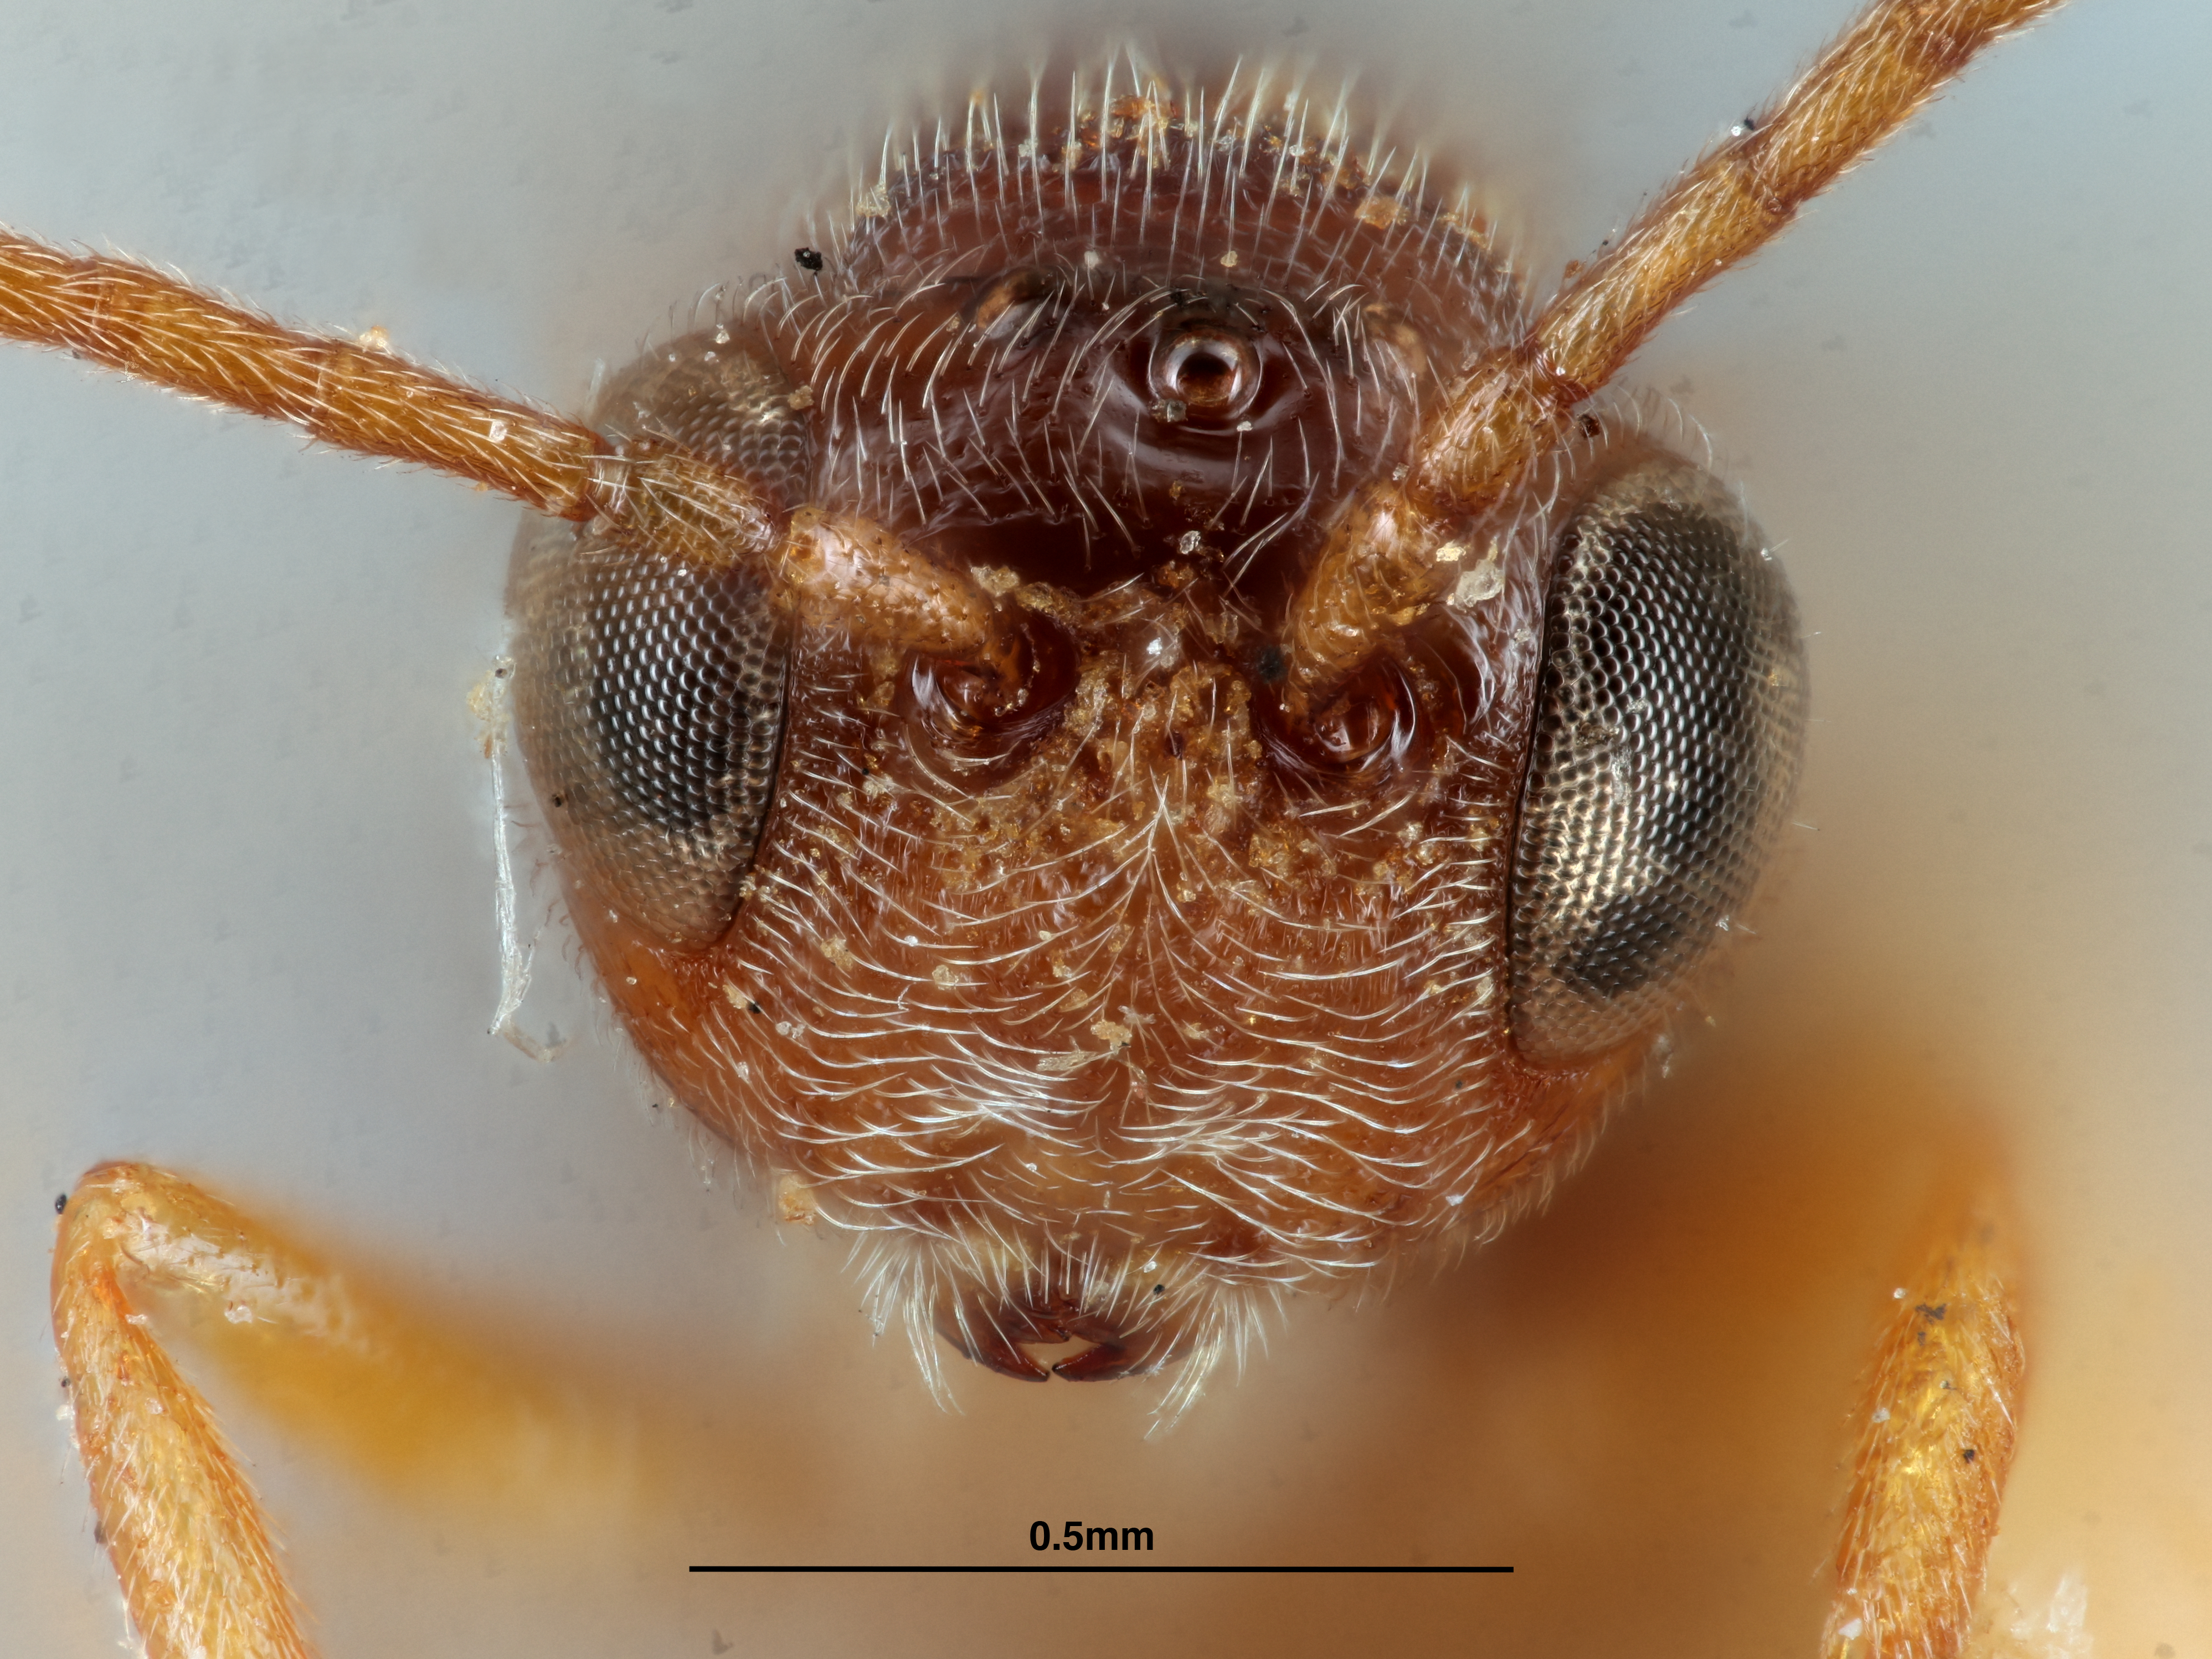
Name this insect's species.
Myrtopsen mimosae
